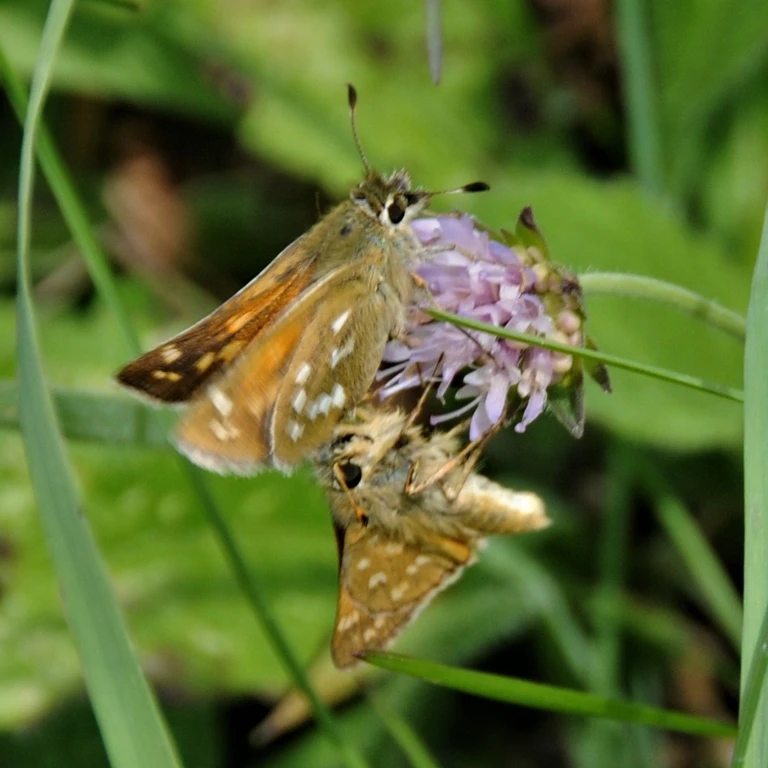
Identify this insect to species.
Hesperia comma
